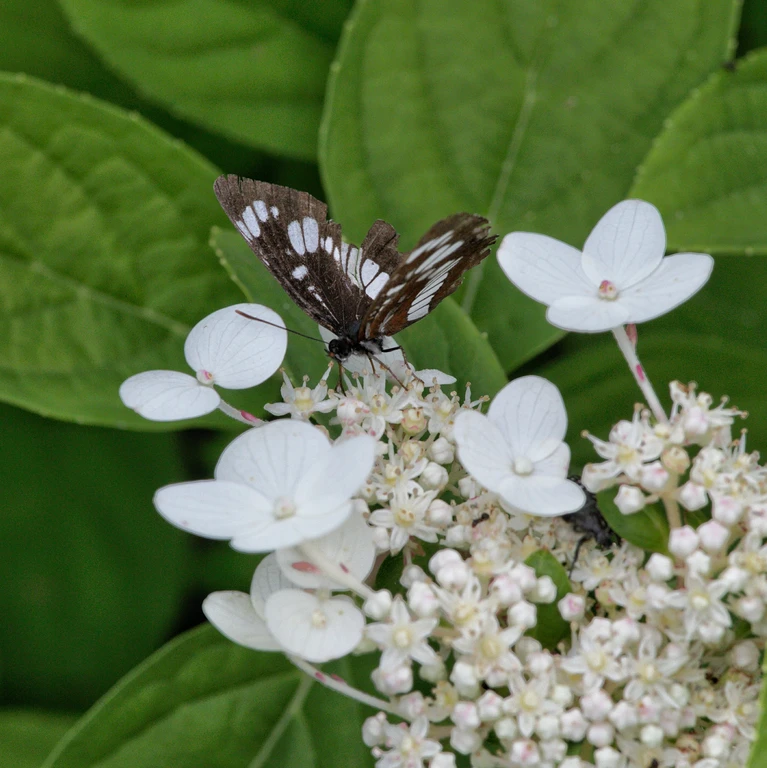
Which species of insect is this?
Neptis rivularis
